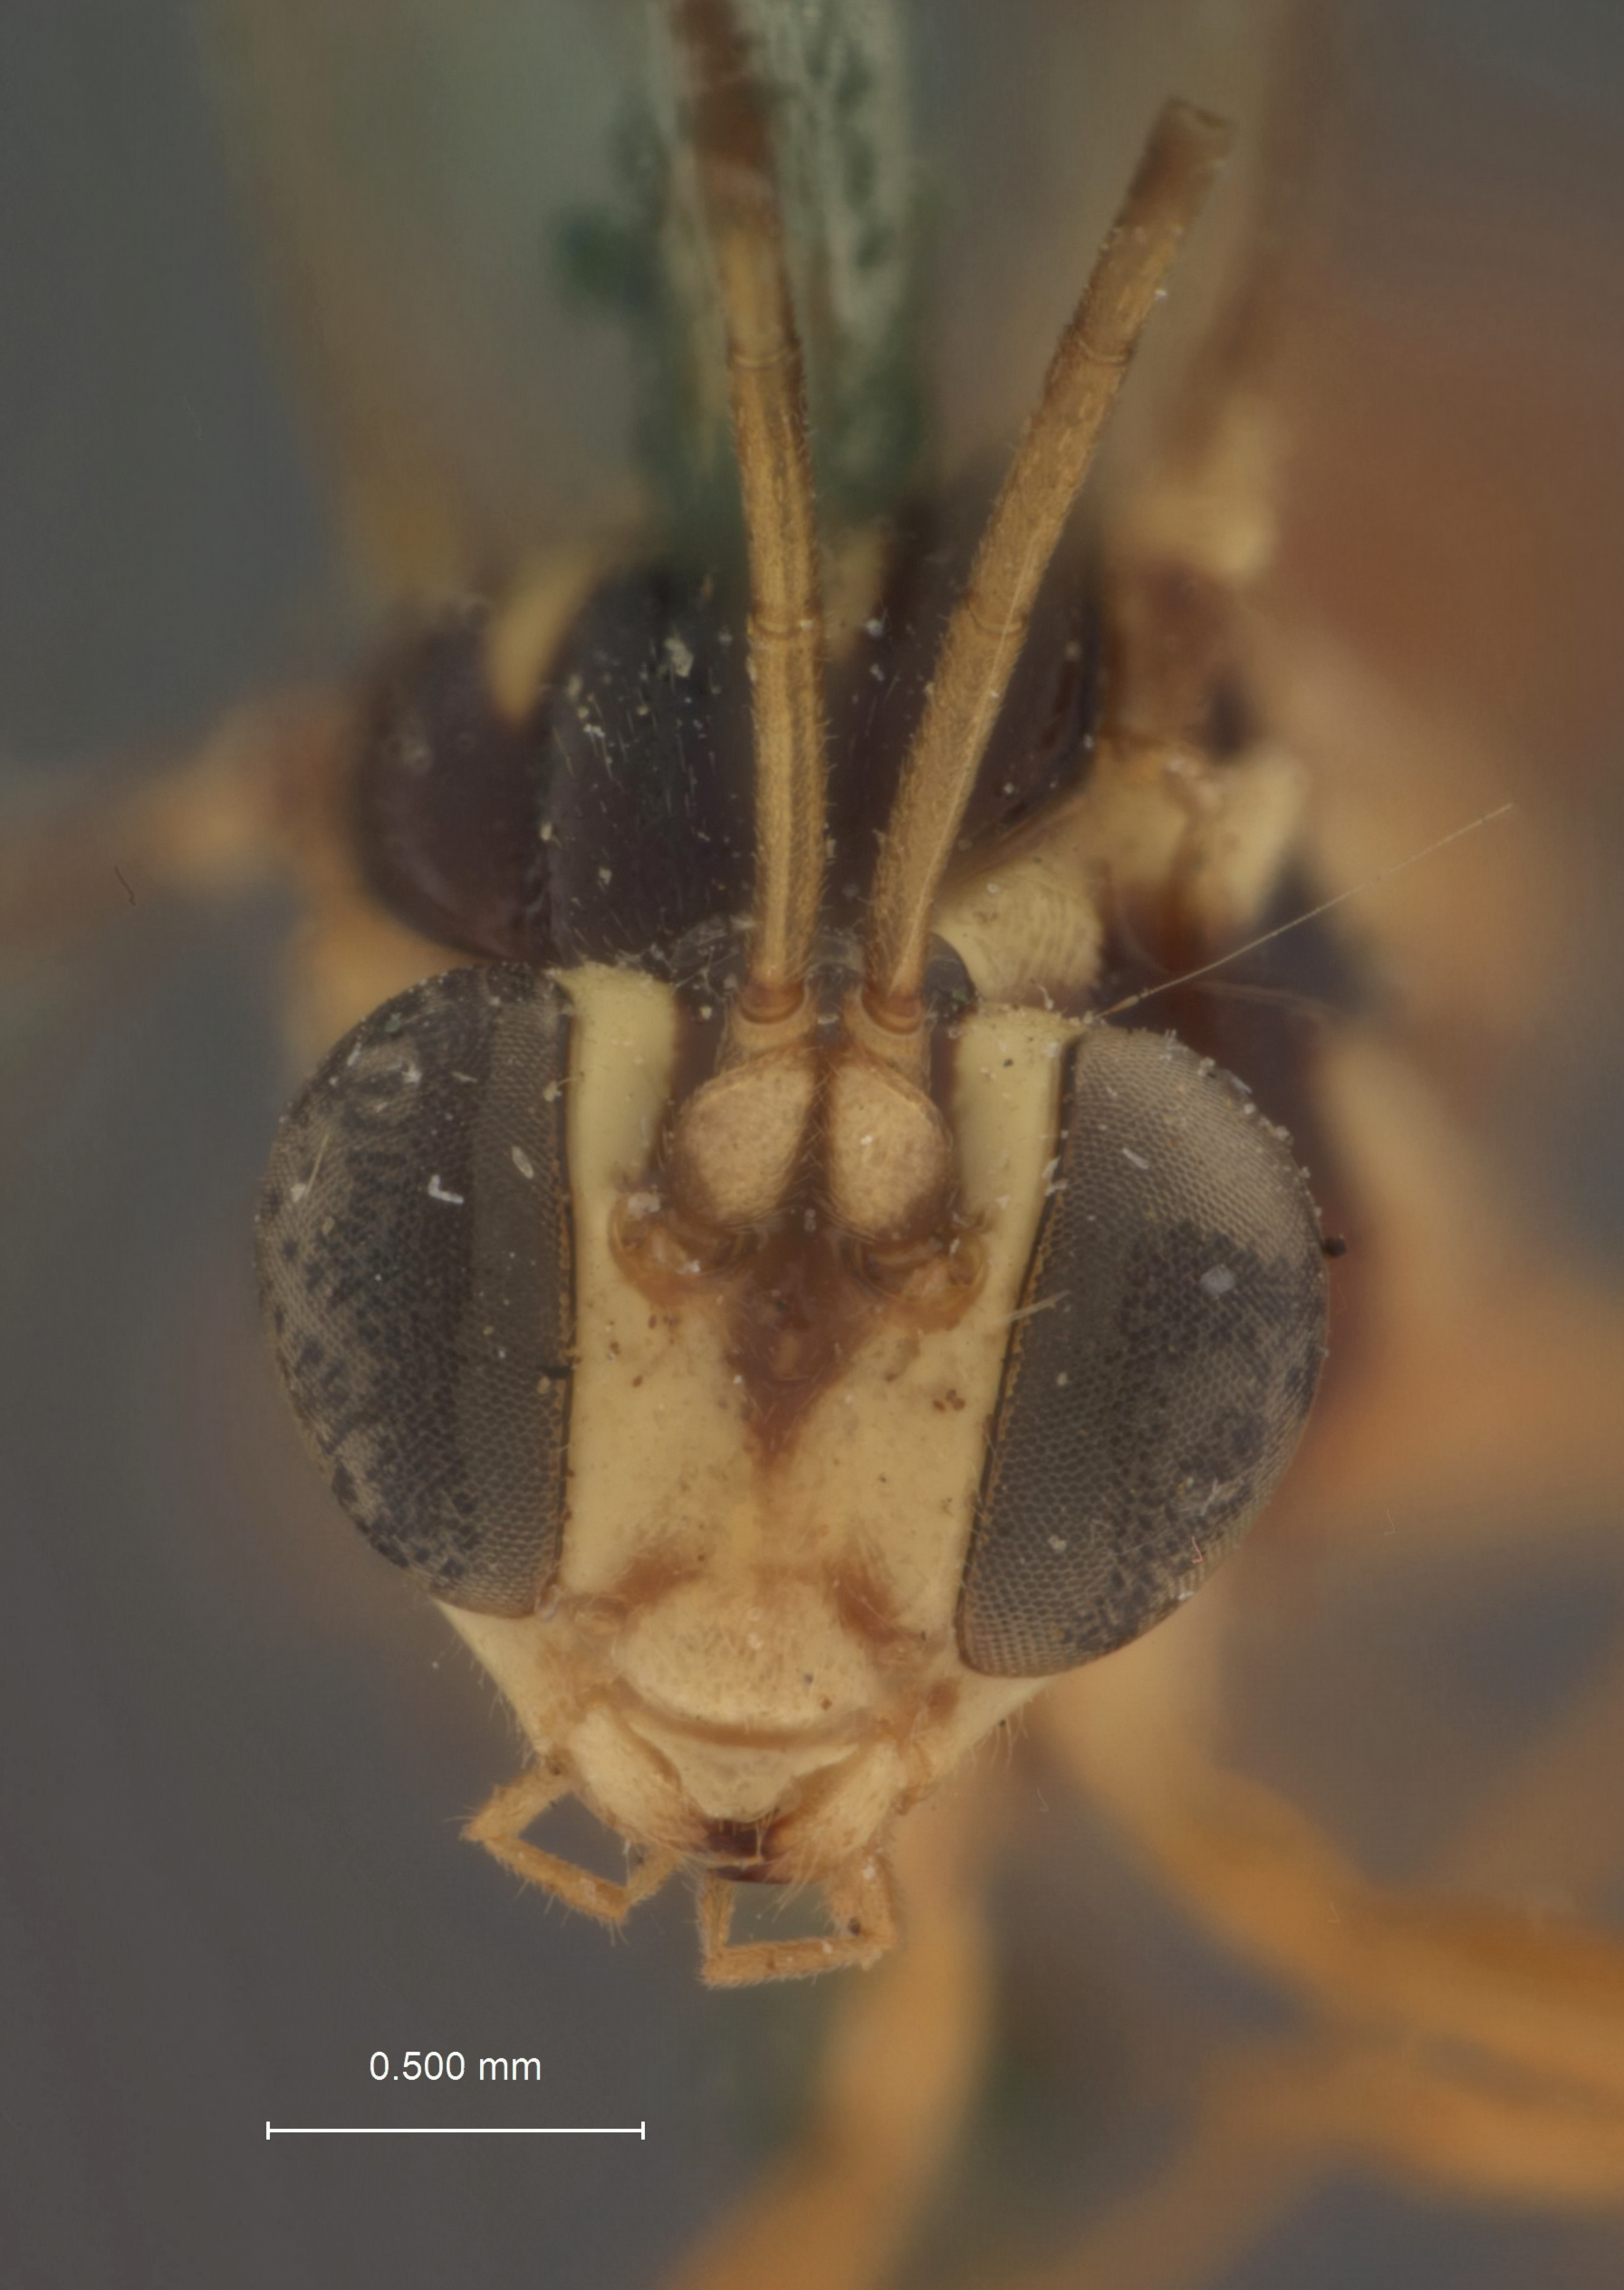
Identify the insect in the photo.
Mesostenus pertinax
